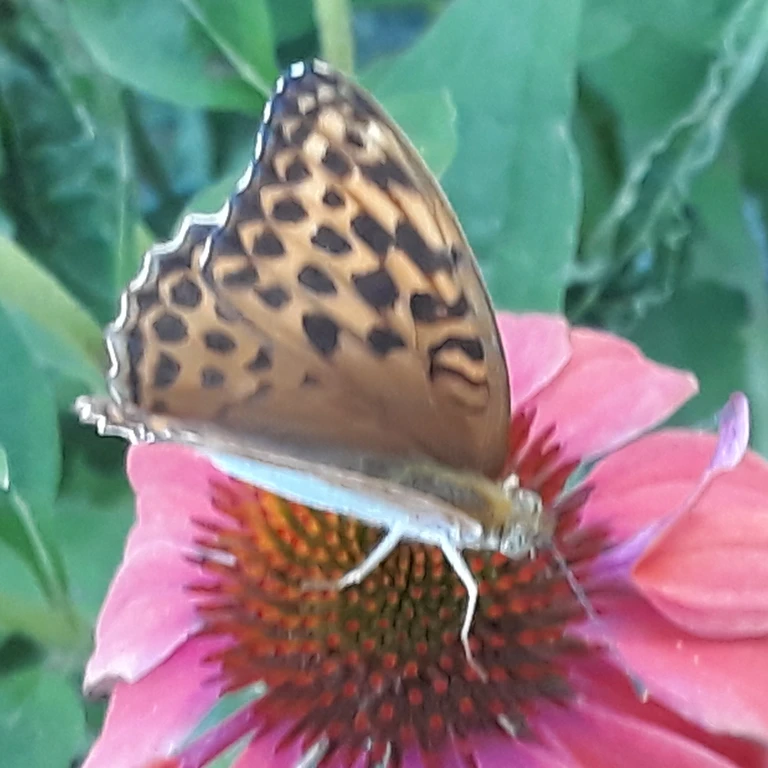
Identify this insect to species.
Argynnis paphia
